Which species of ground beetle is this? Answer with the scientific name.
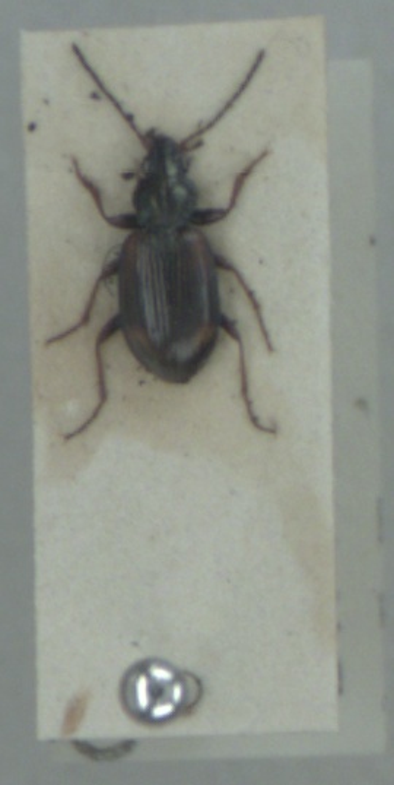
Bembidion bruxellense
